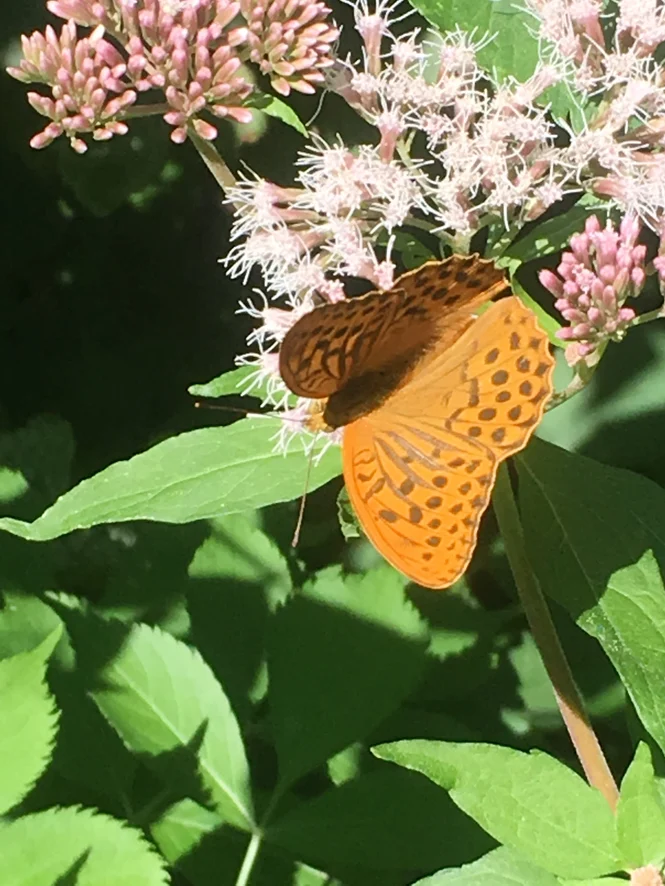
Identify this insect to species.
Argynnis paphia
